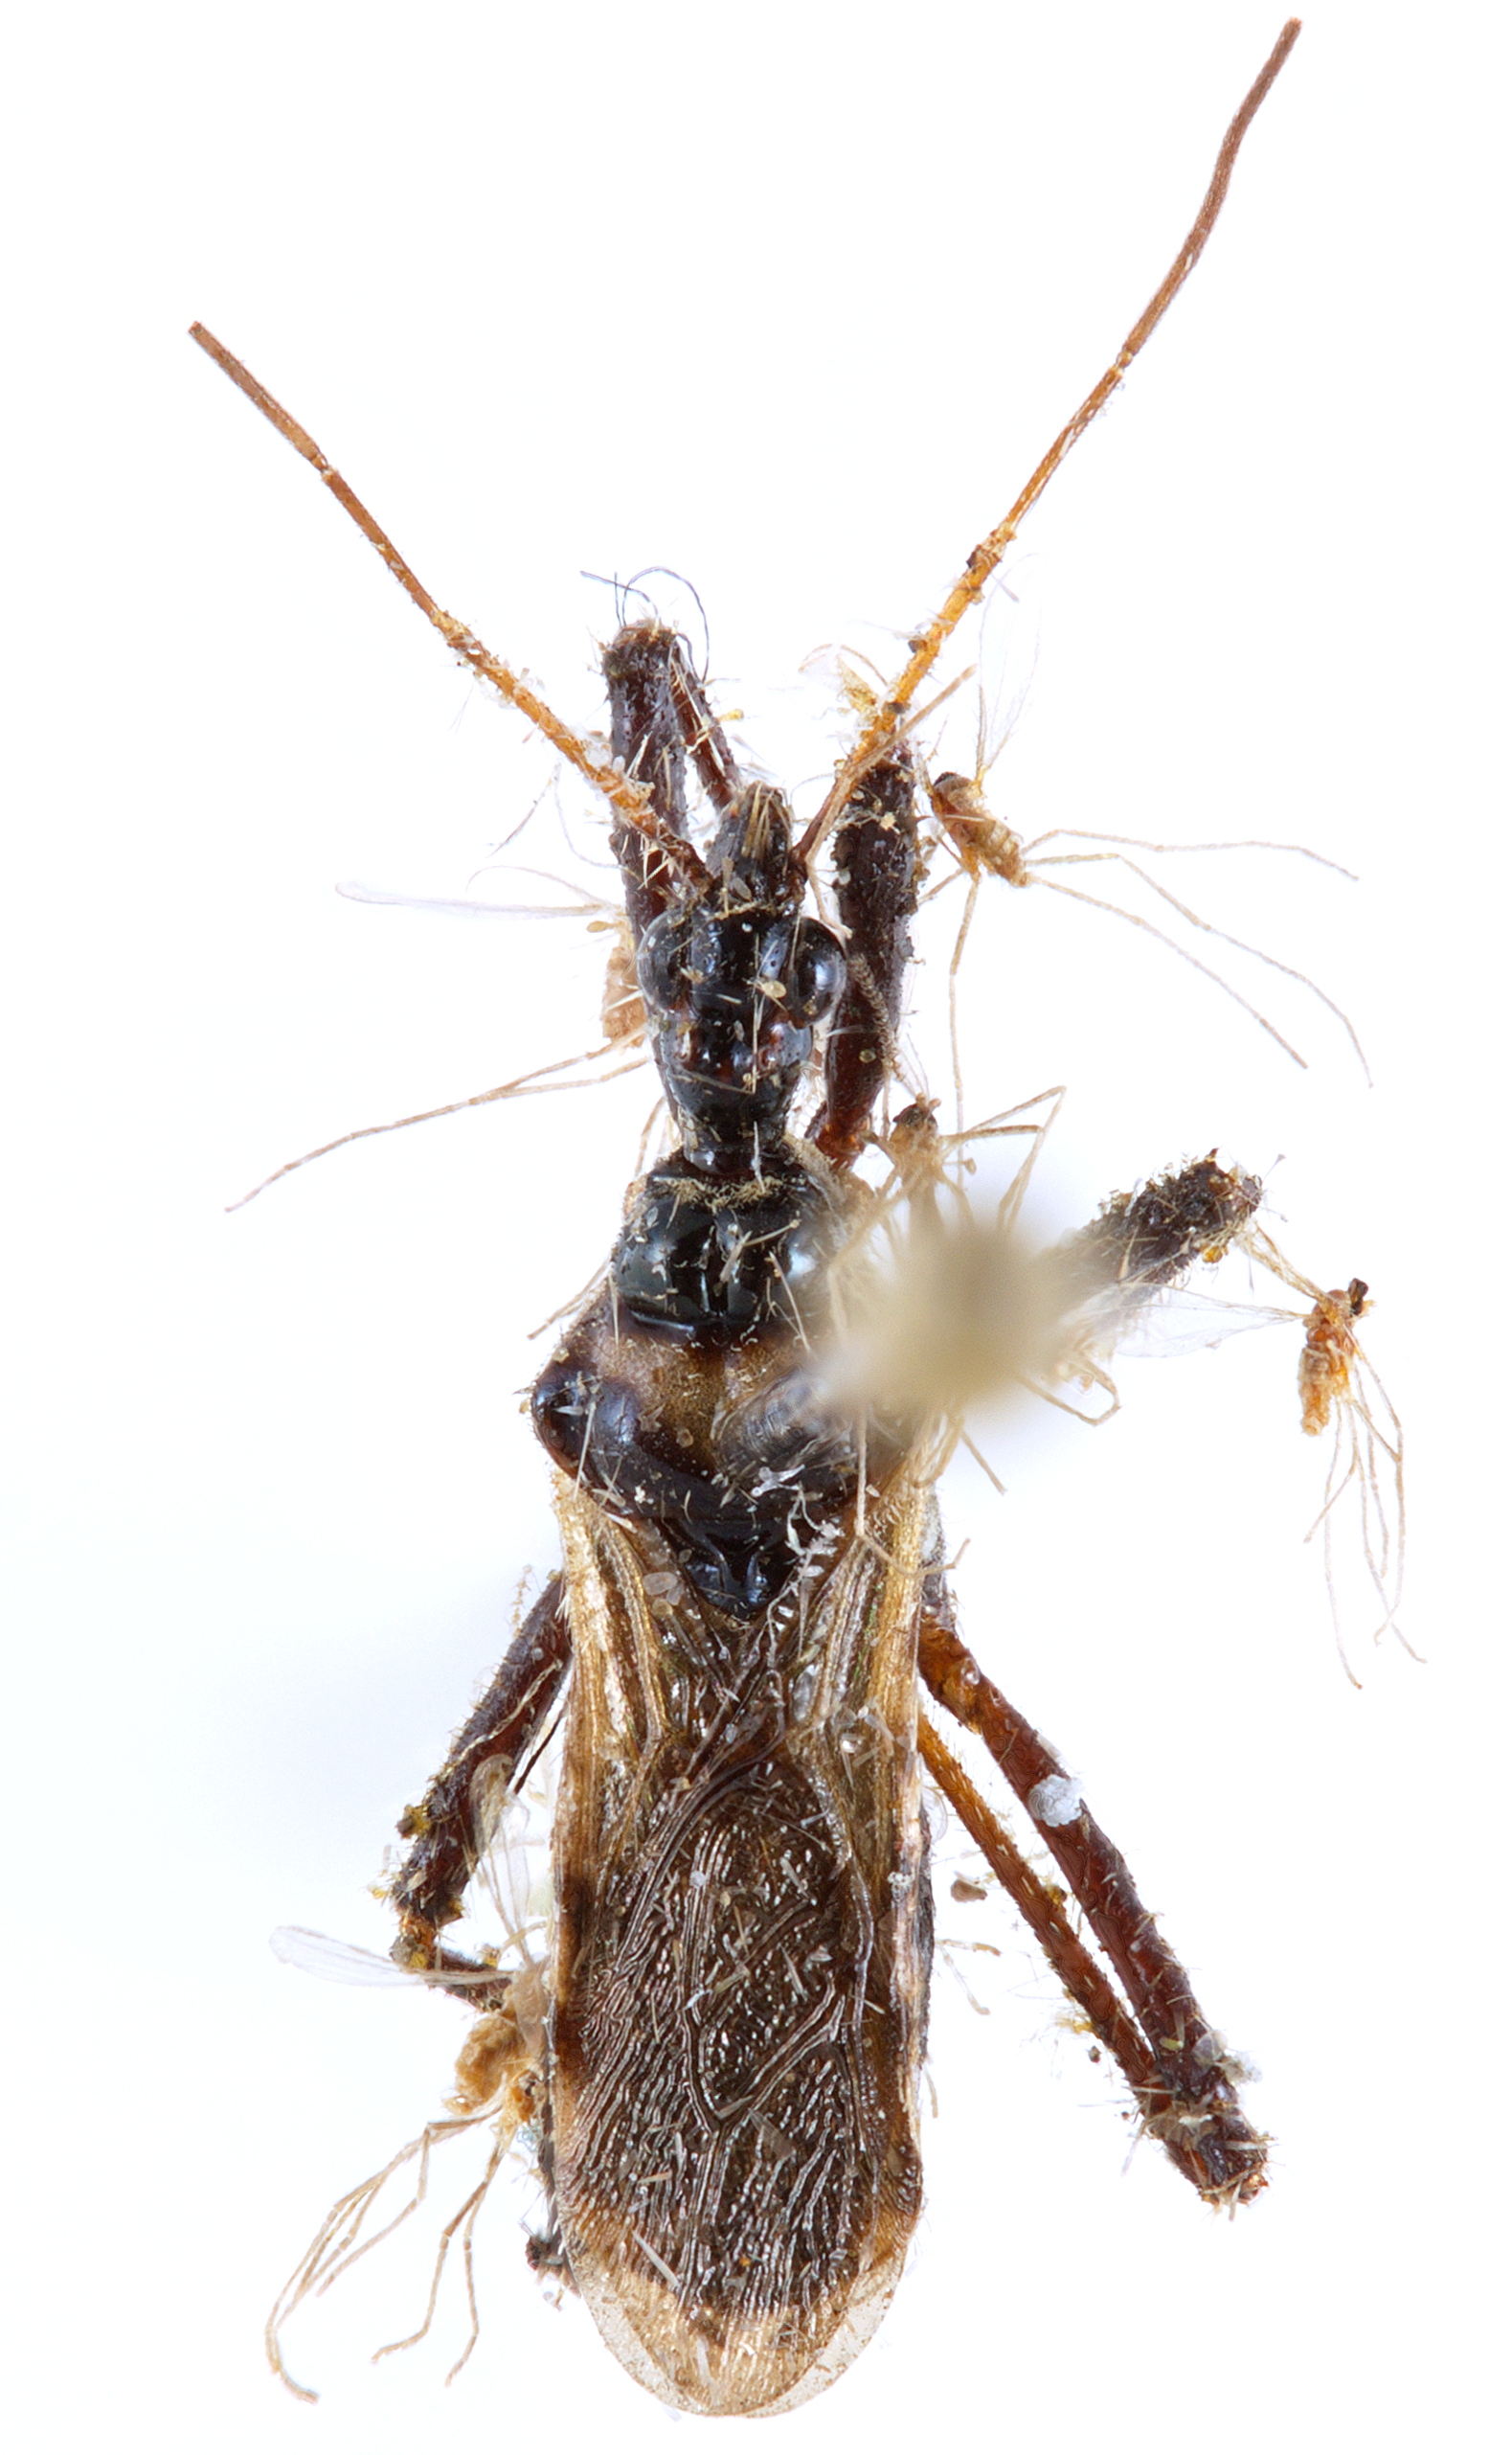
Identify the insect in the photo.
Sphedanolestes minusculus
